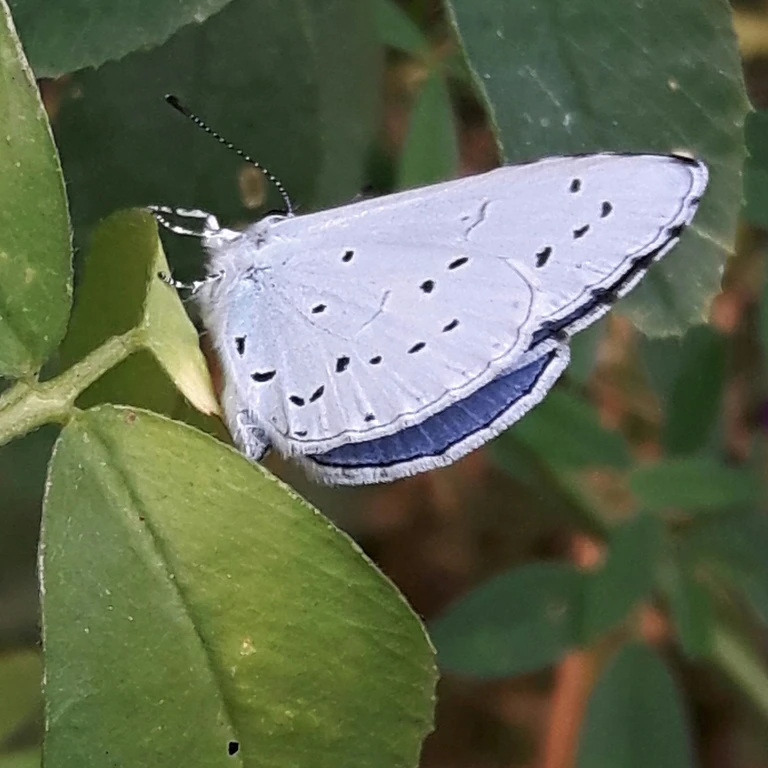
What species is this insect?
Celastrina argiolus
